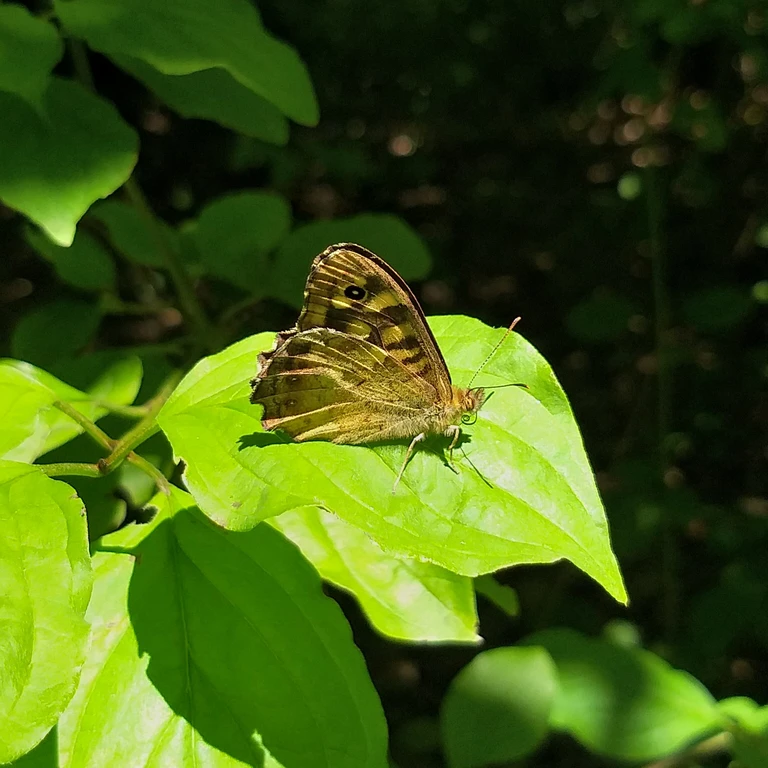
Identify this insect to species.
Pararge aegeria
